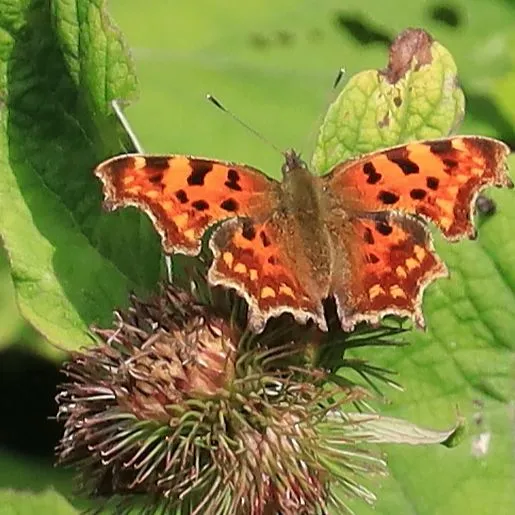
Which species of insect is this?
Polygonia c-album
